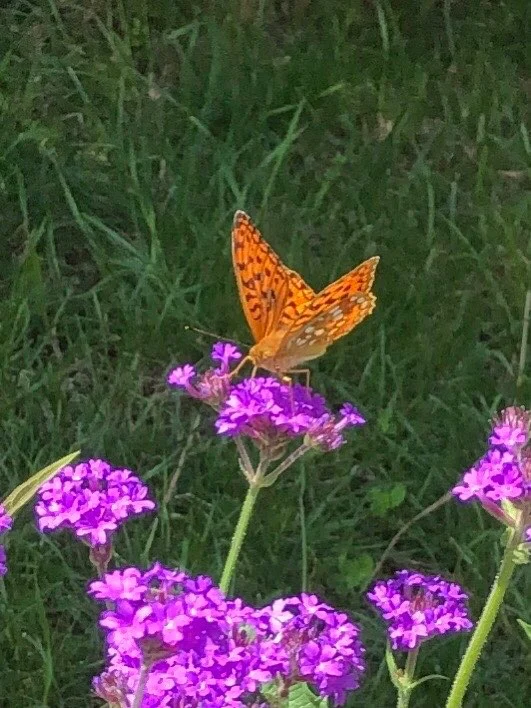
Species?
Fabriciana adippe
